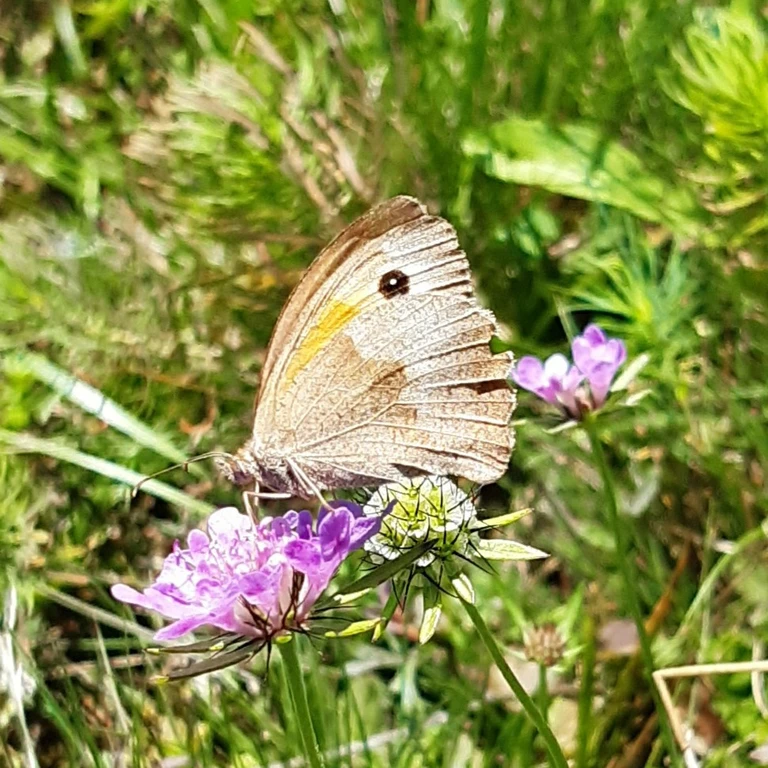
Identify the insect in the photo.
Maniola jurtina
